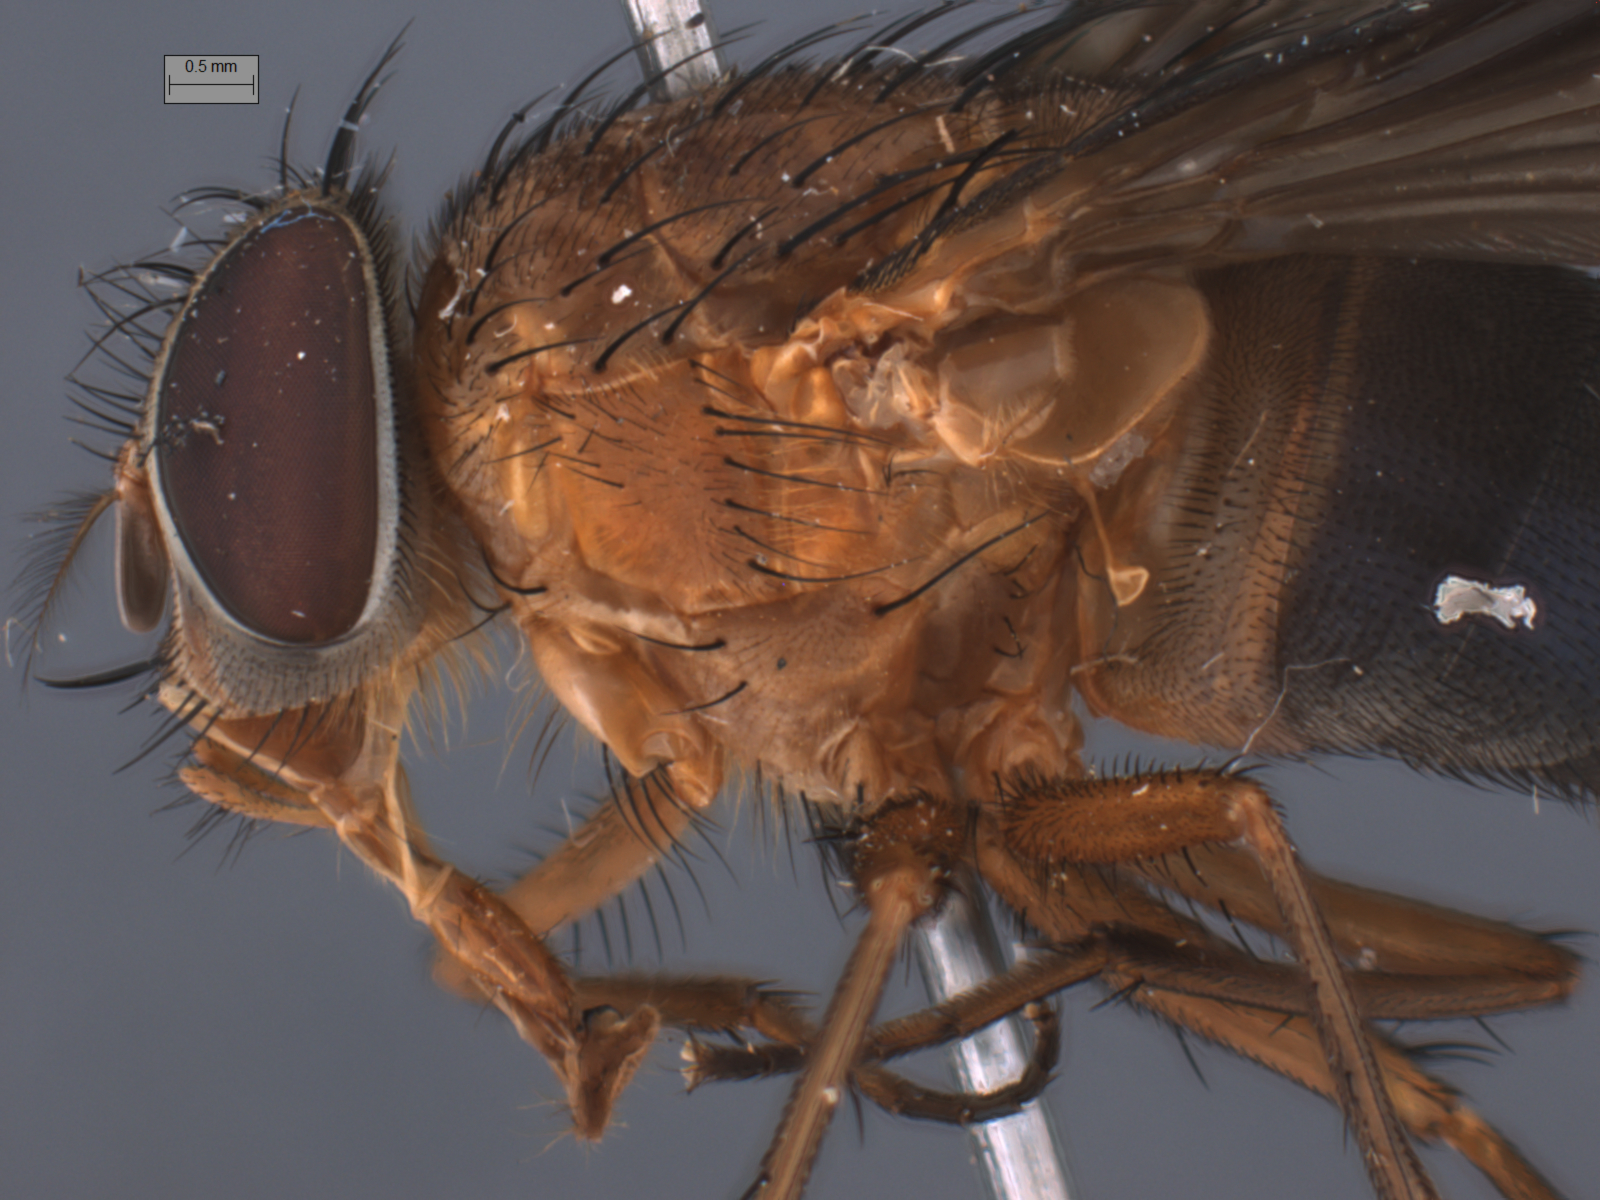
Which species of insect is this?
Phumosia promittens
